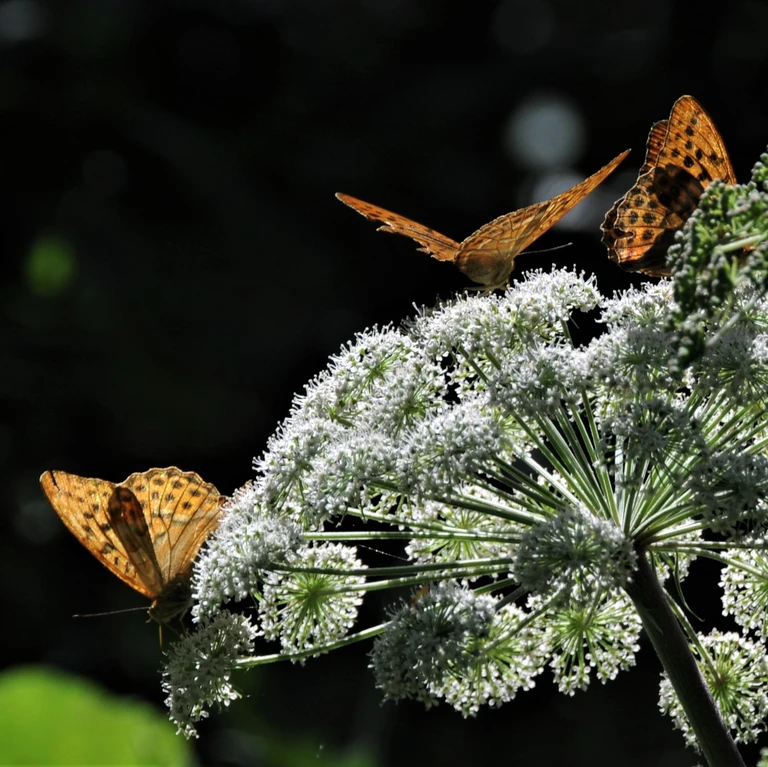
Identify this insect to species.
Argynnis paphia
